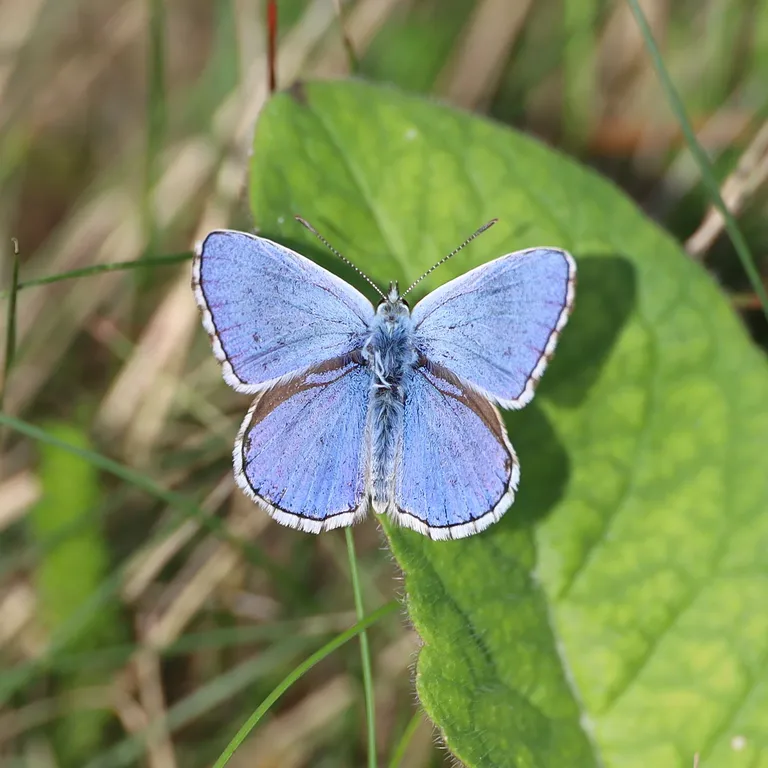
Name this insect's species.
Lysandra bellargus
